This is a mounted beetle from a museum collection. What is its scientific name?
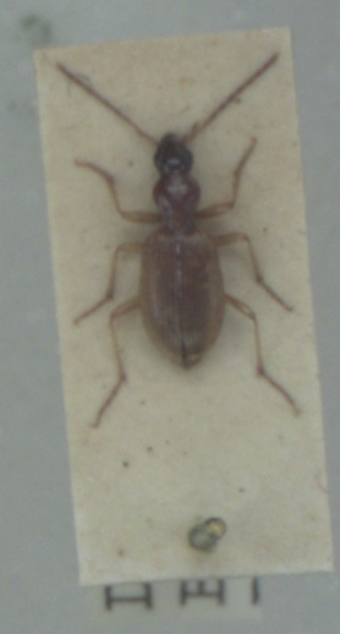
Oxypselaphus obscurus
